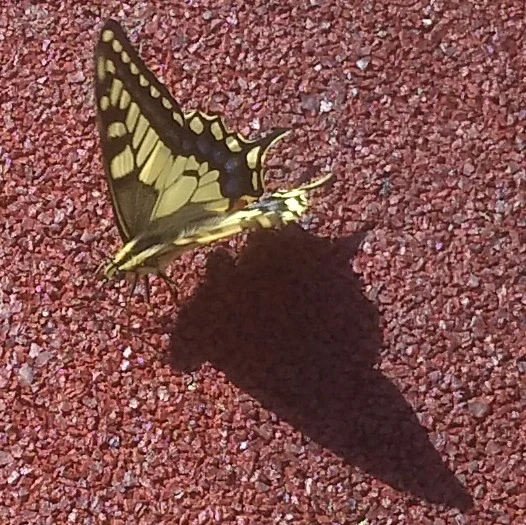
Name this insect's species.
Papilio machaon
